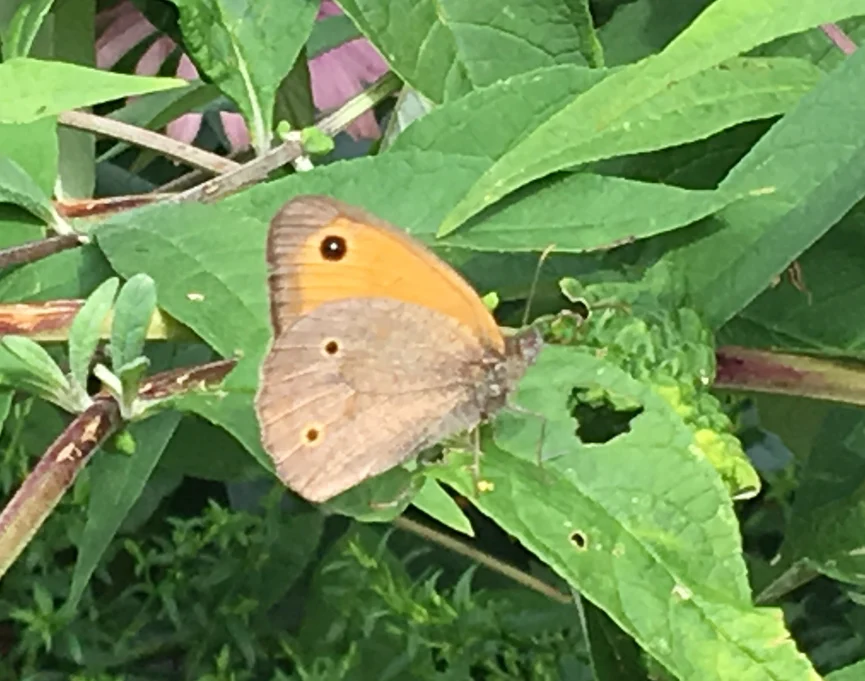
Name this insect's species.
Maniola jurtina
